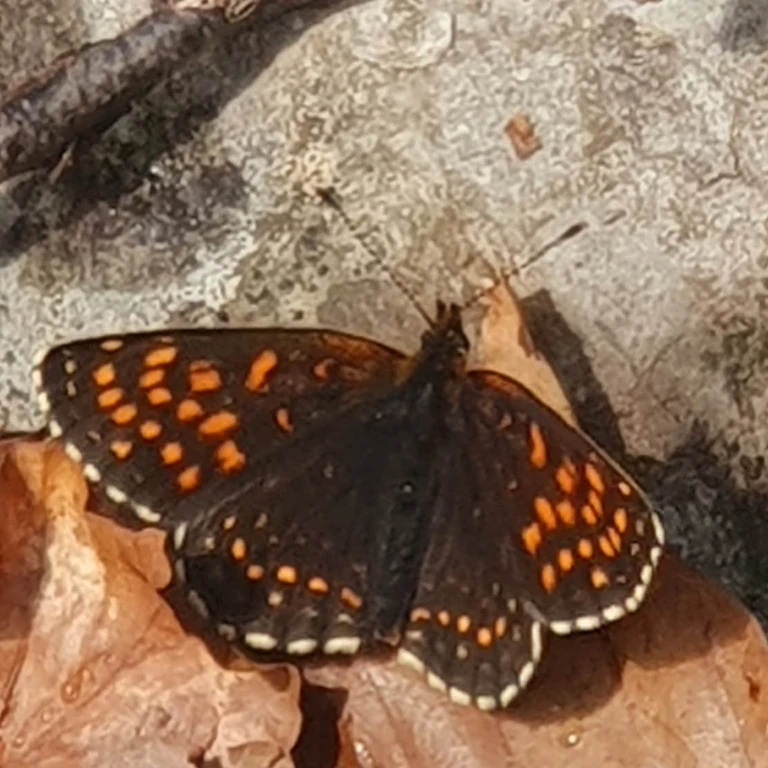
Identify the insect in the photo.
Melitaea diamina
